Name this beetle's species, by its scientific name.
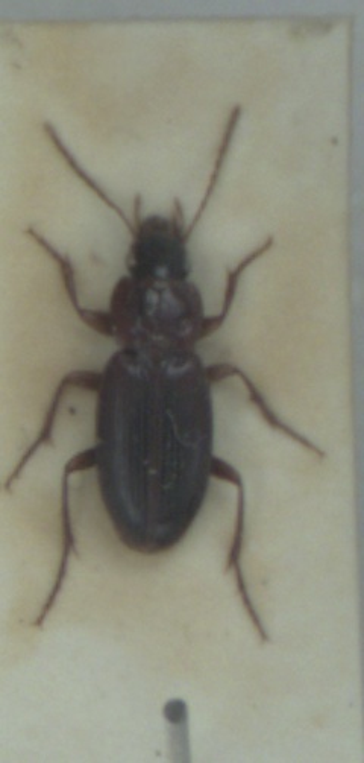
Platyderus depressus
